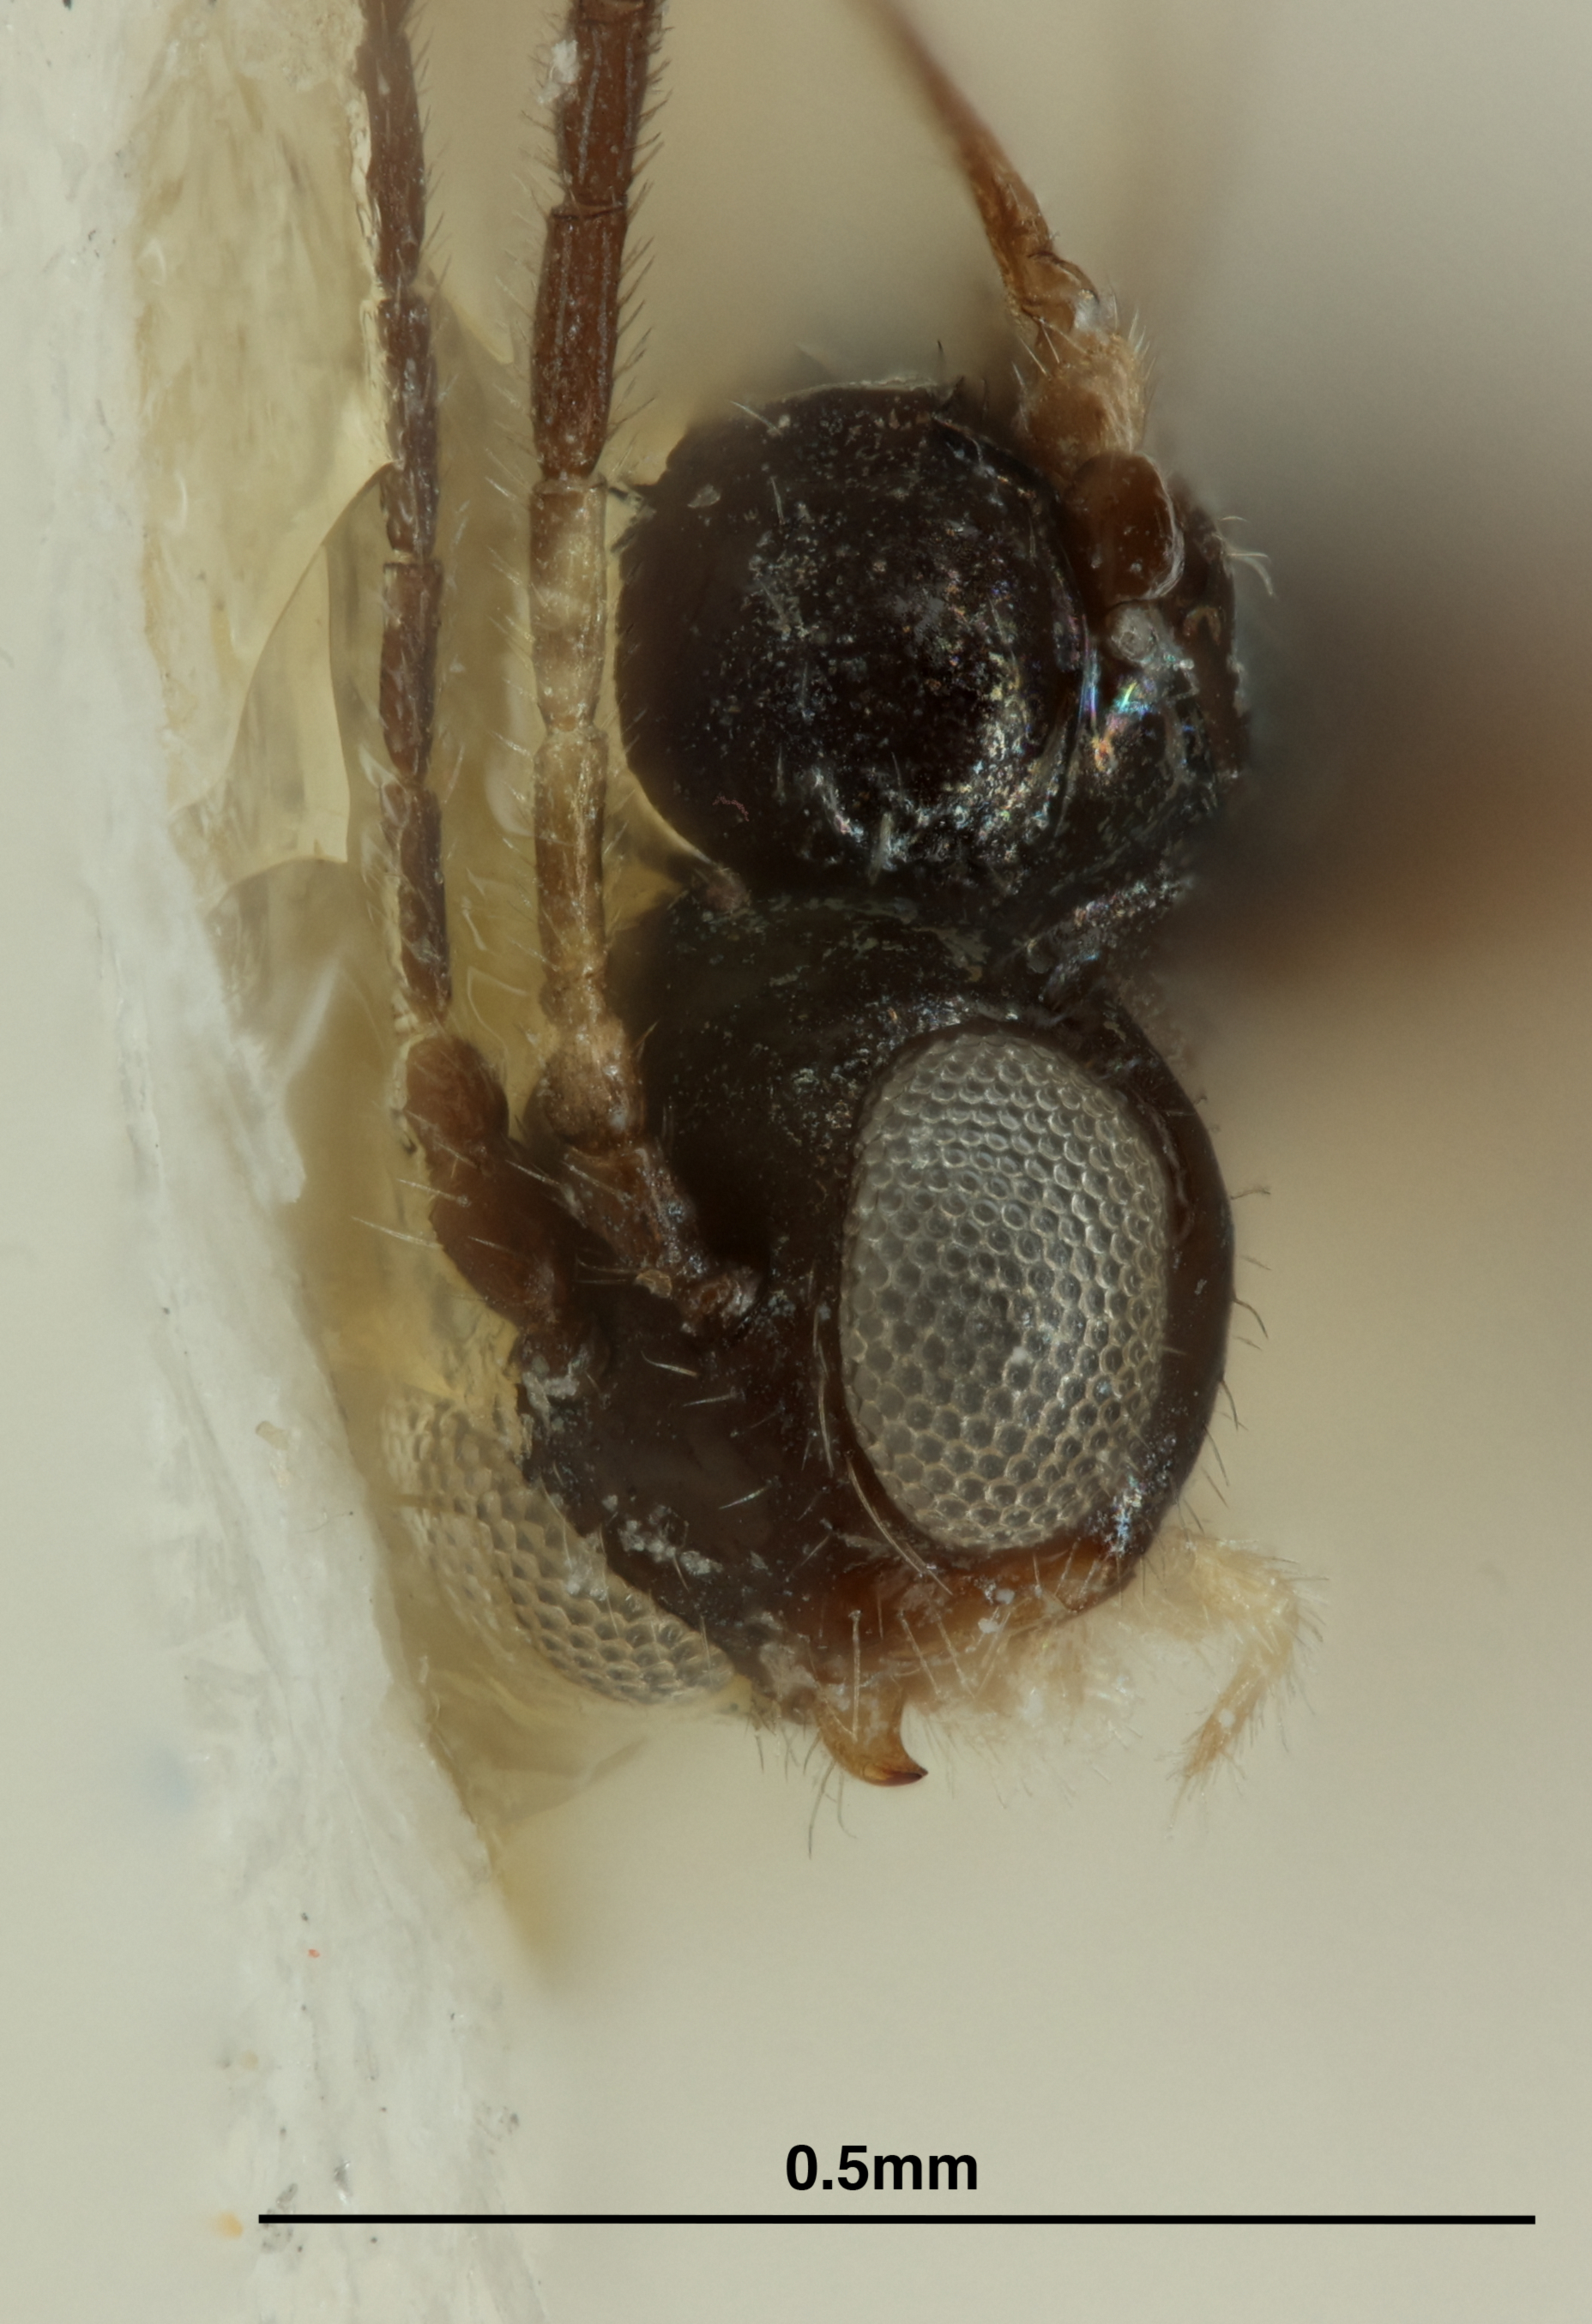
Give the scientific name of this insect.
Trioxys rosae
